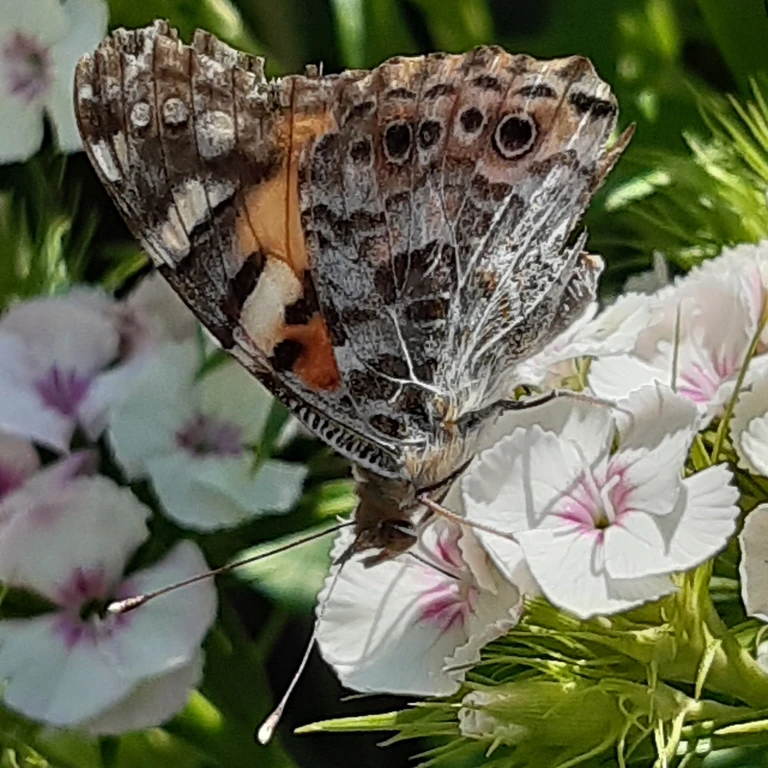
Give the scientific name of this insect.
Vanessa cardui
